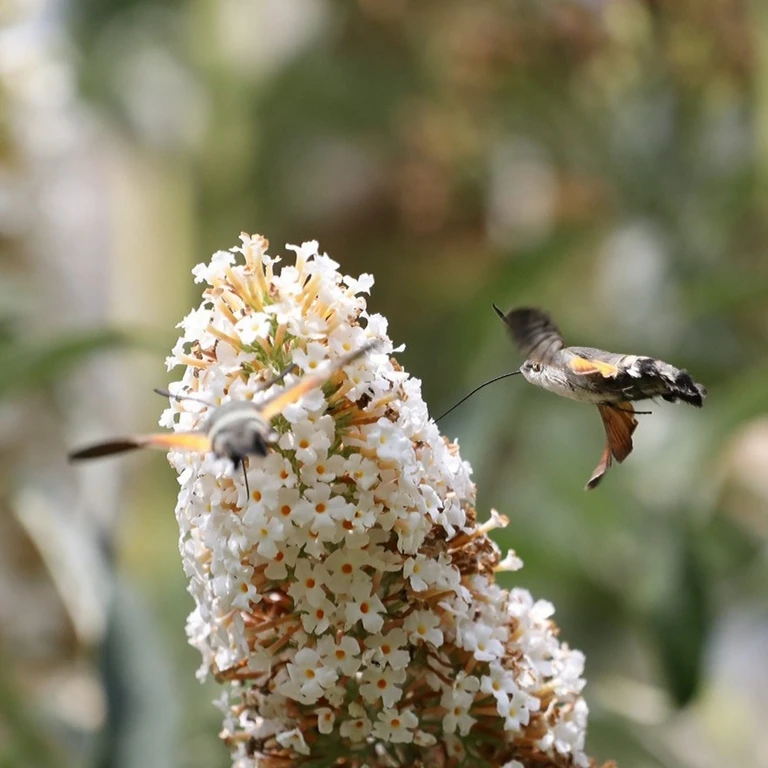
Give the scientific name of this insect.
Macroglossum stellatarum
